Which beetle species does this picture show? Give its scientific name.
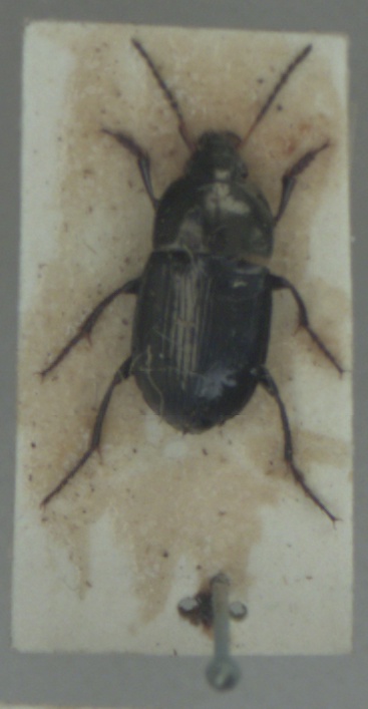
Amara ovata
